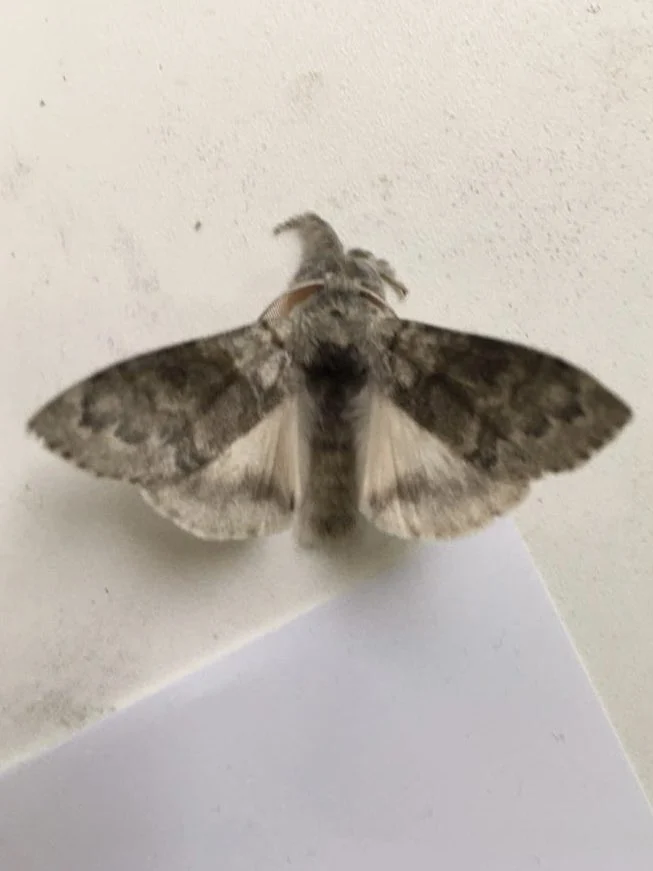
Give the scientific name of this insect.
Calliteara pudibunda
